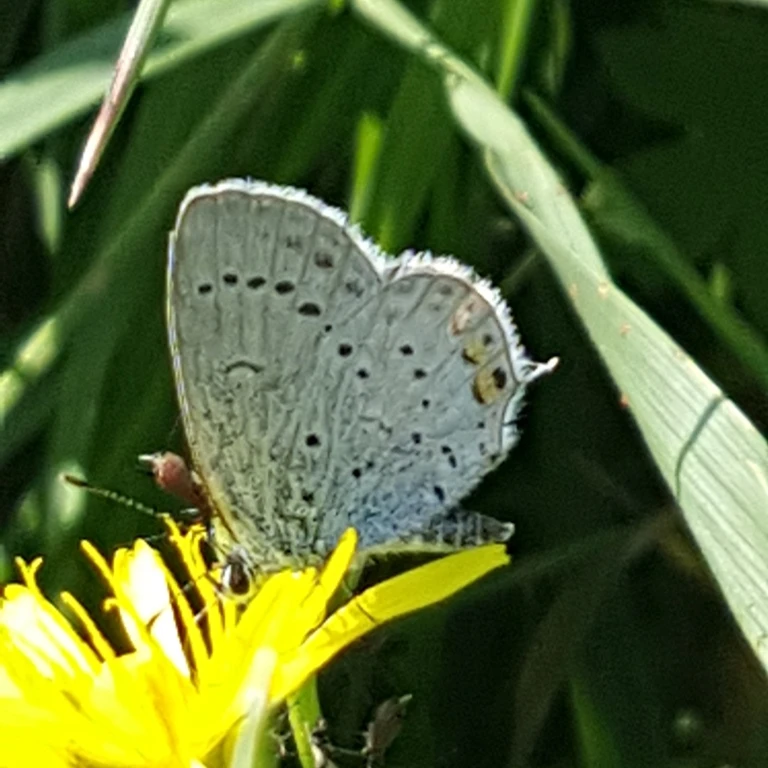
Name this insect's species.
Cupido argiades (also Elkalyce argiades)
